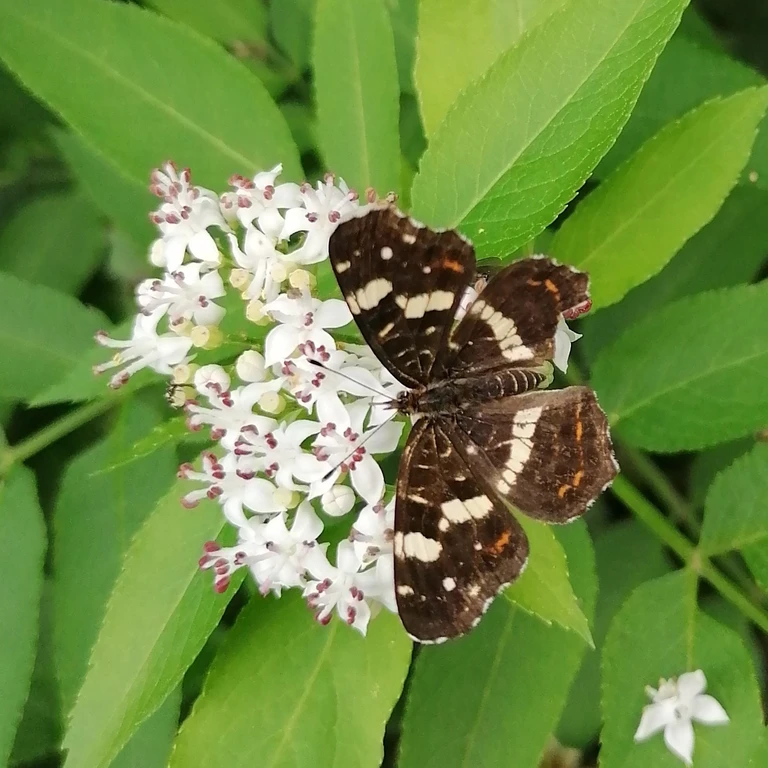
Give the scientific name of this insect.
Araschnia levana
